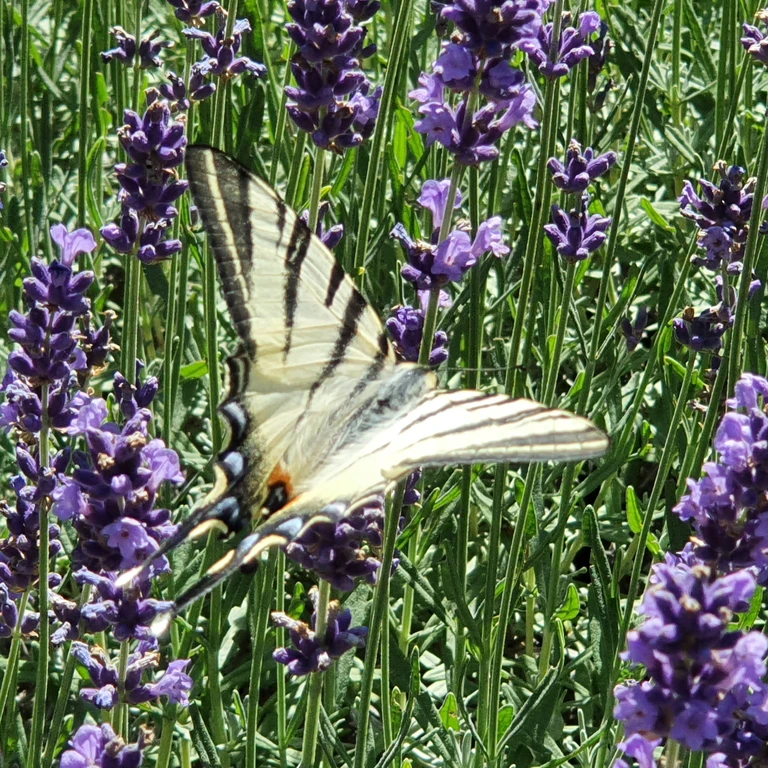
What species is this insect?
Iphiclides podalirius
